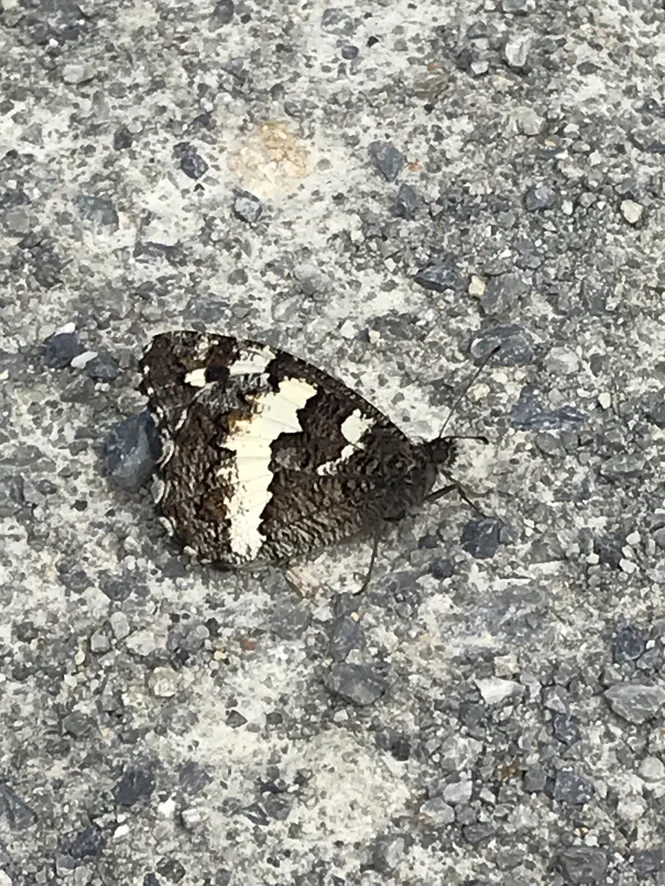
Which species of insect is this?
Brintesia circe
